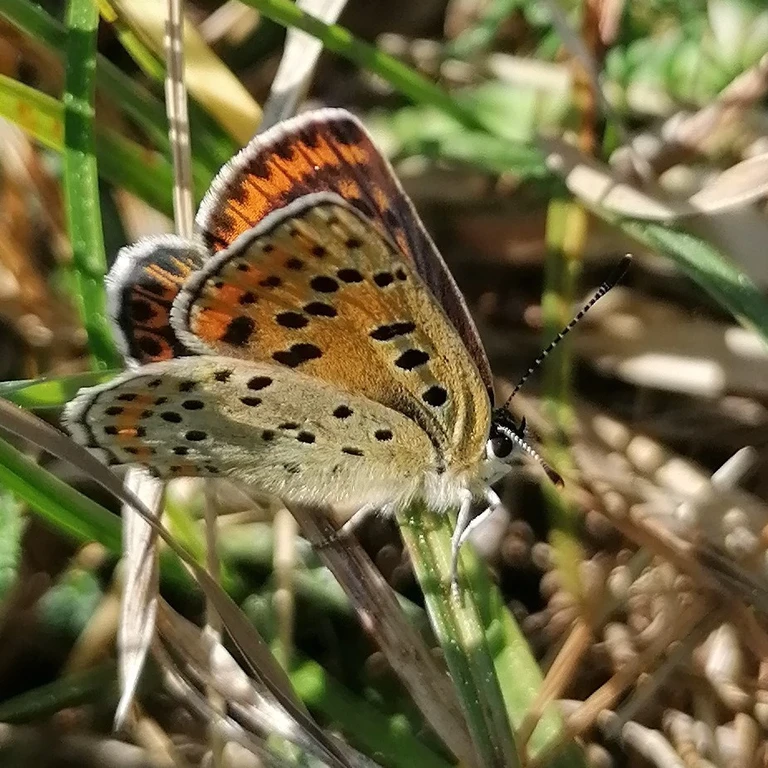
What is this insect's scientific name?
Lycaena tityrus (also Loweia tityrus)
